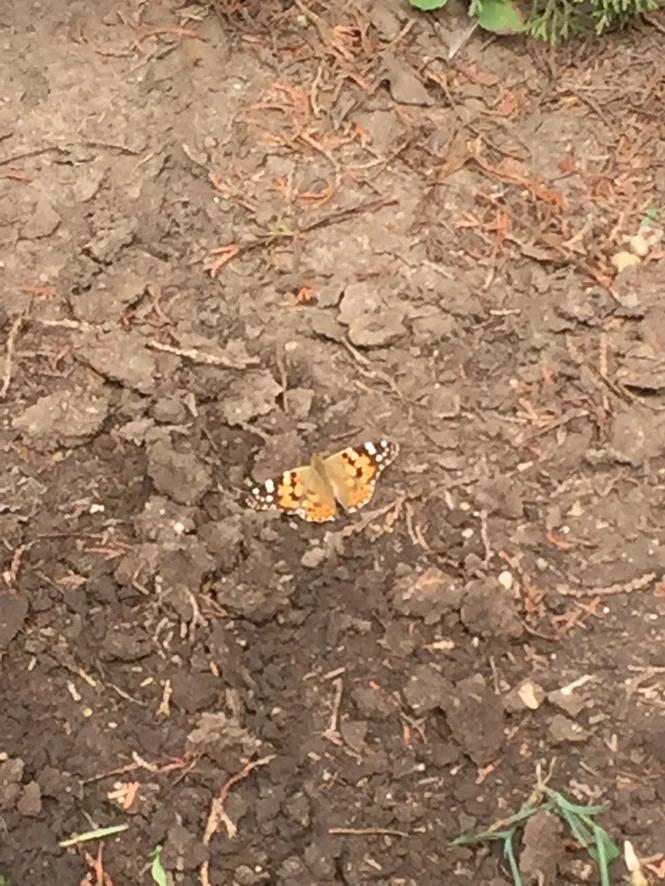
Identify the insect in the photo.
Vanessa cardui
